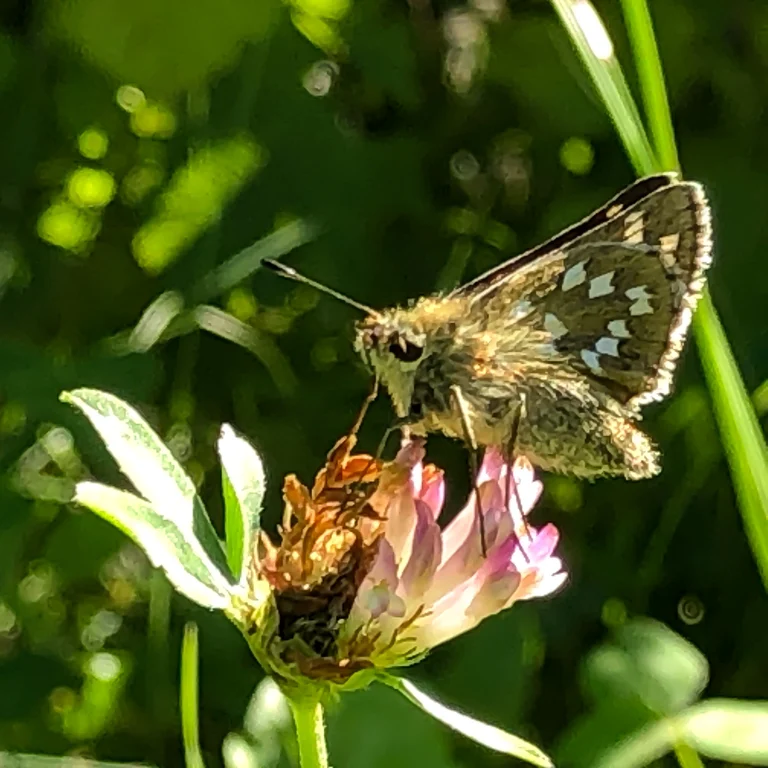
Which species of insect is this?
Hesperia comma
